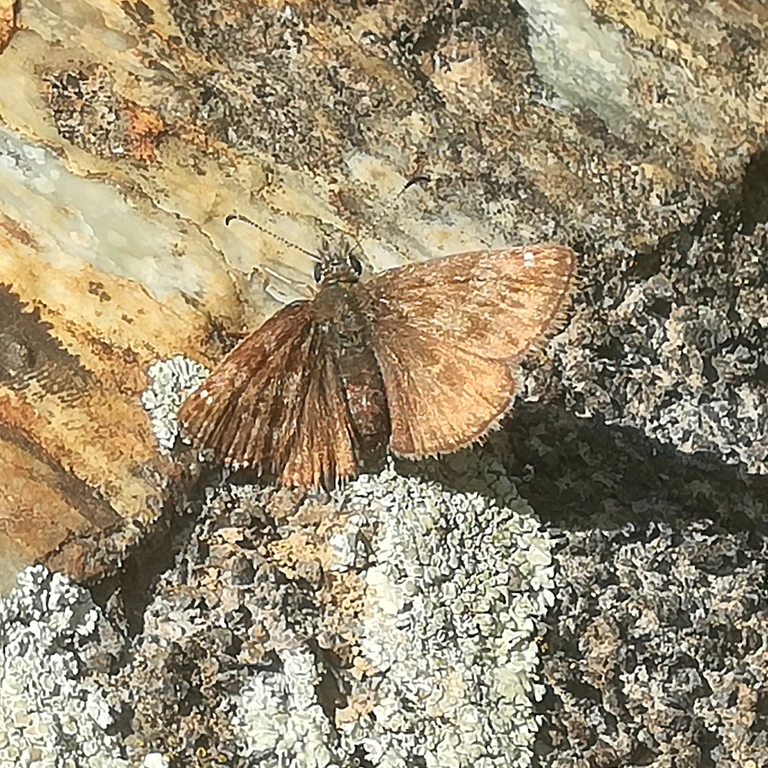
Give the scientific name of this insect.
Erynnis tages
